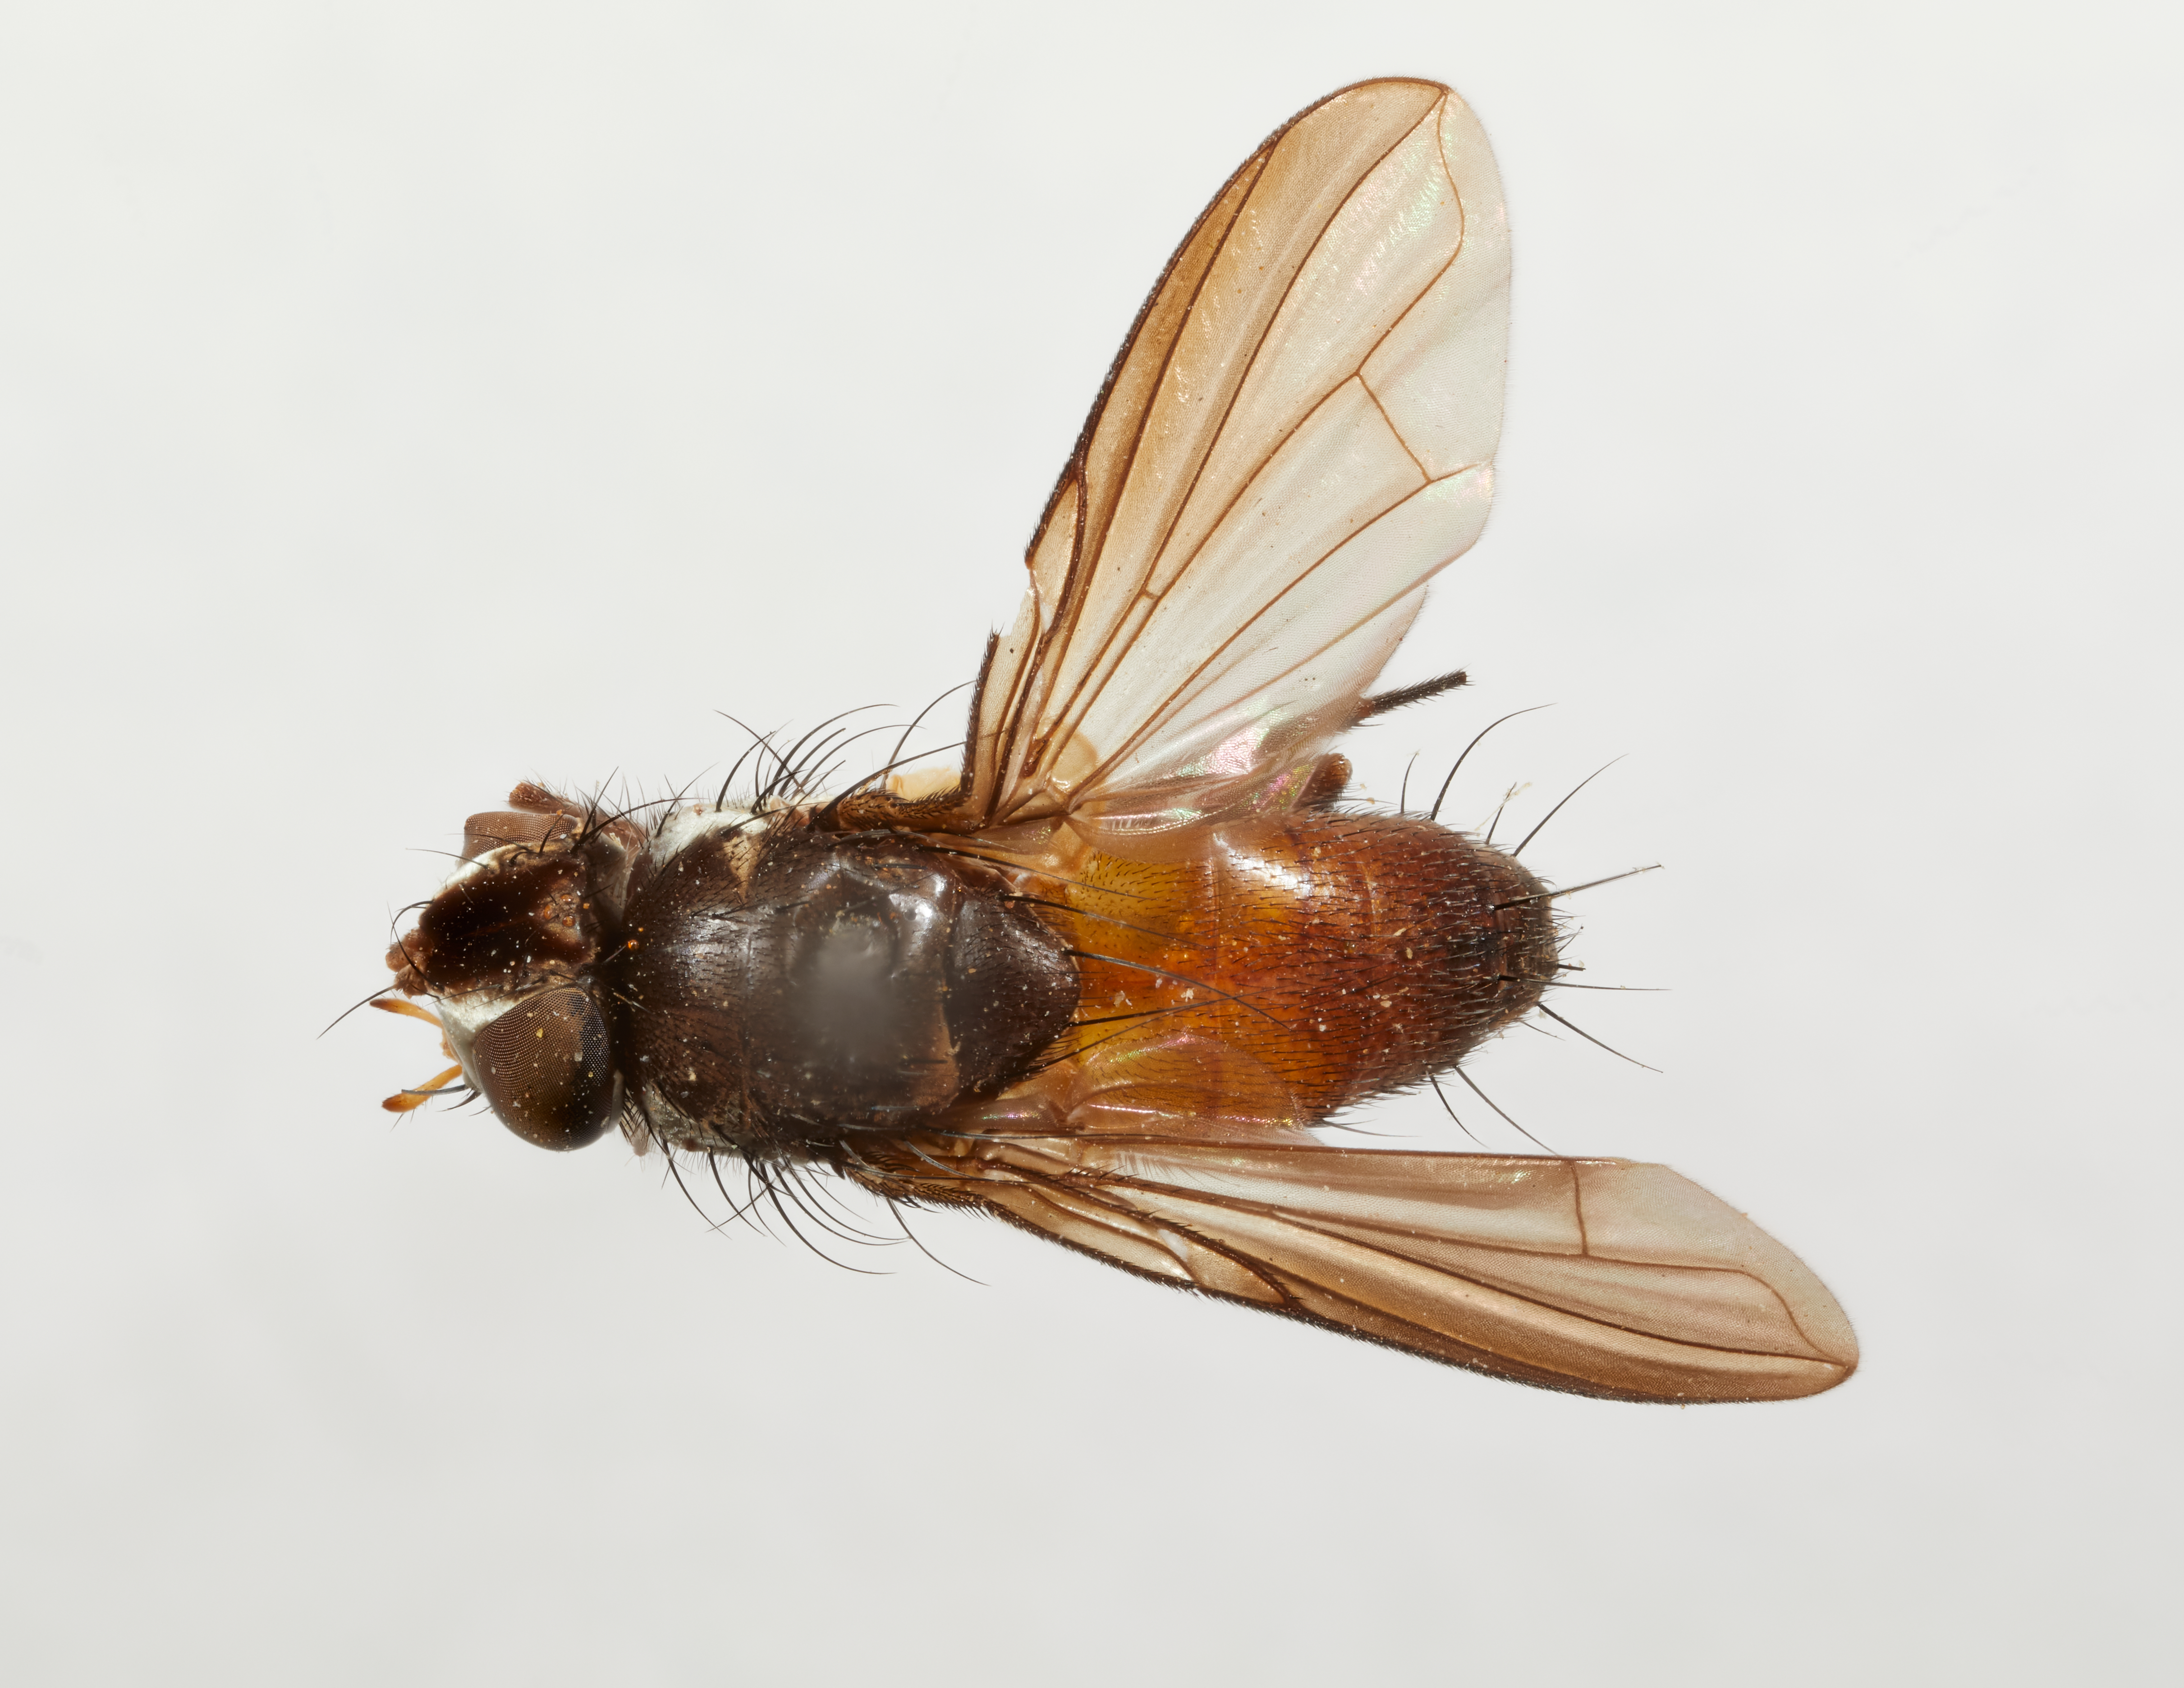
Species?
Lasioneura uruhuasi
